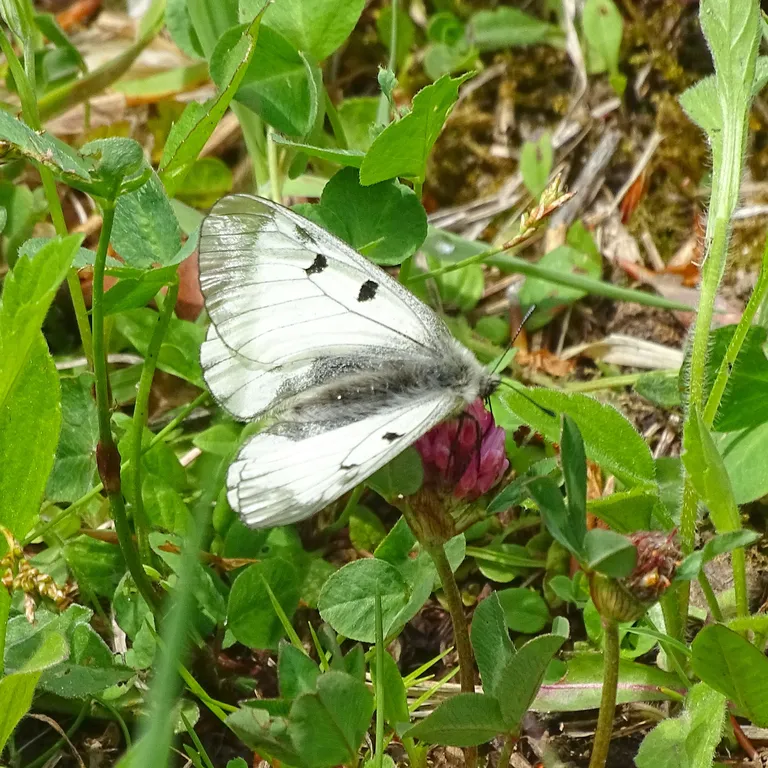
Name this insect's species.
Parnassius mnemosyne
